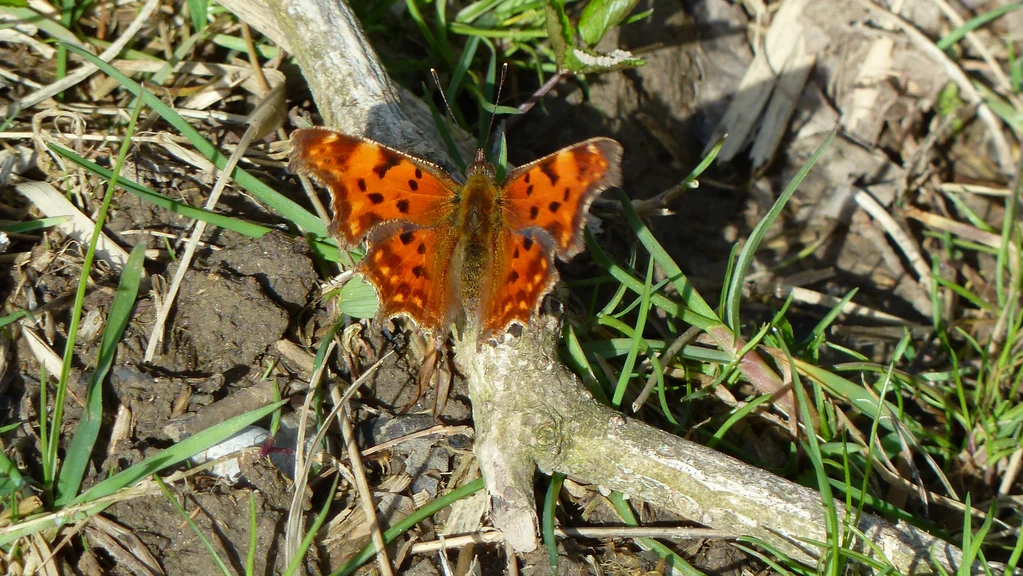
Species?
Polygonia c-album
